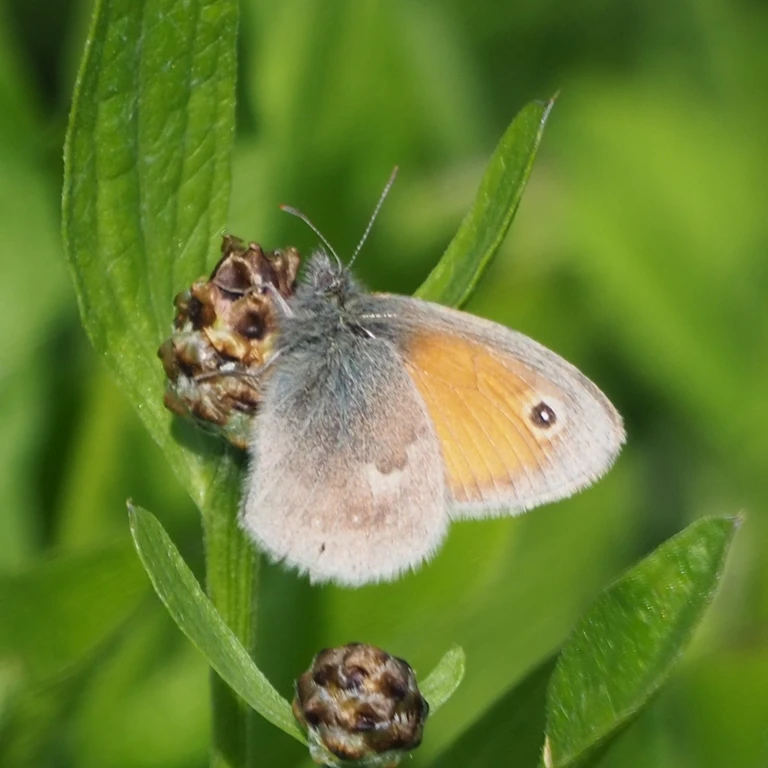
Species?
Coenonympha pamphilus
